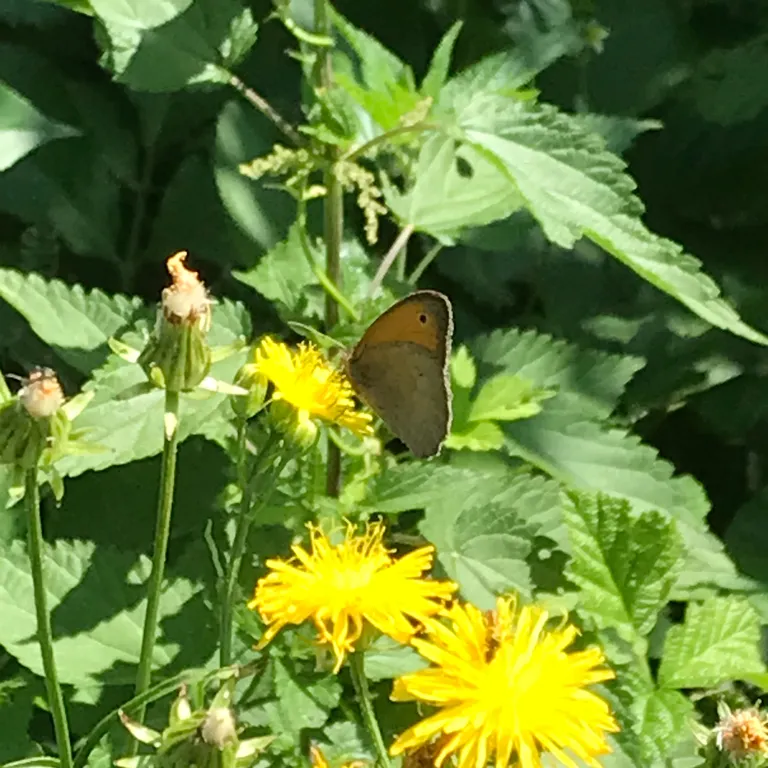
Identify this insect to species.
Maniola jurtina
